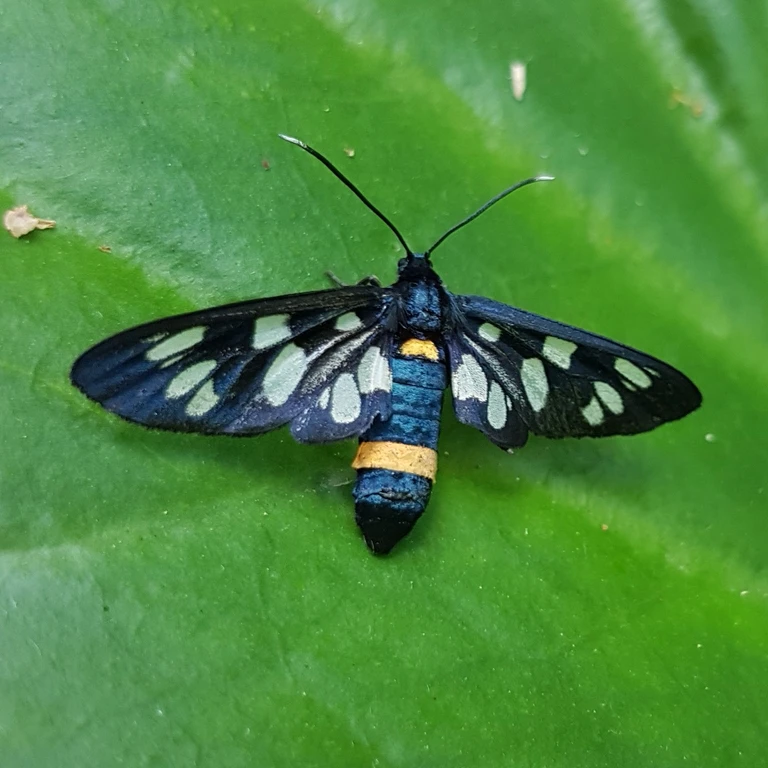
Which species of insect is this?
Amata phegea
